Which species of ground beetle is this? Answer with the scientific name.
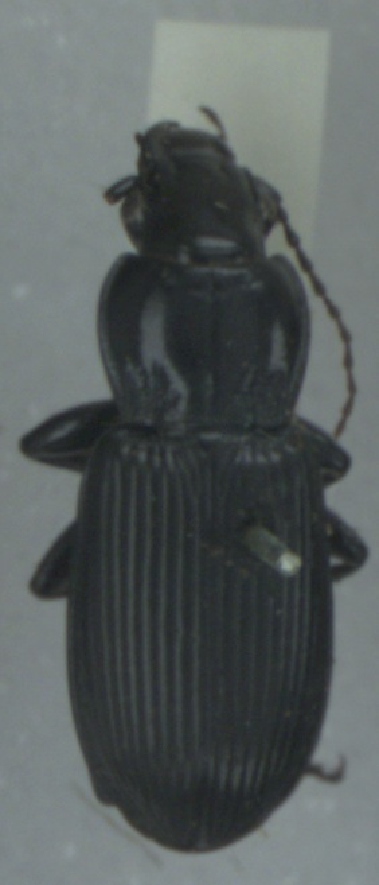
Pterostichus melanarius
